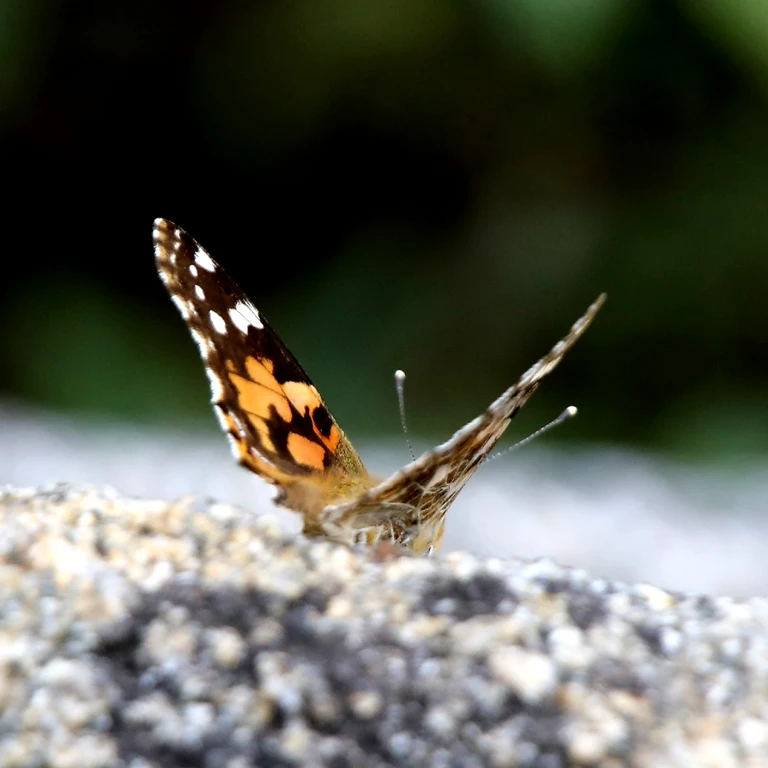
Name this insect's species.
Vanessa cardui
